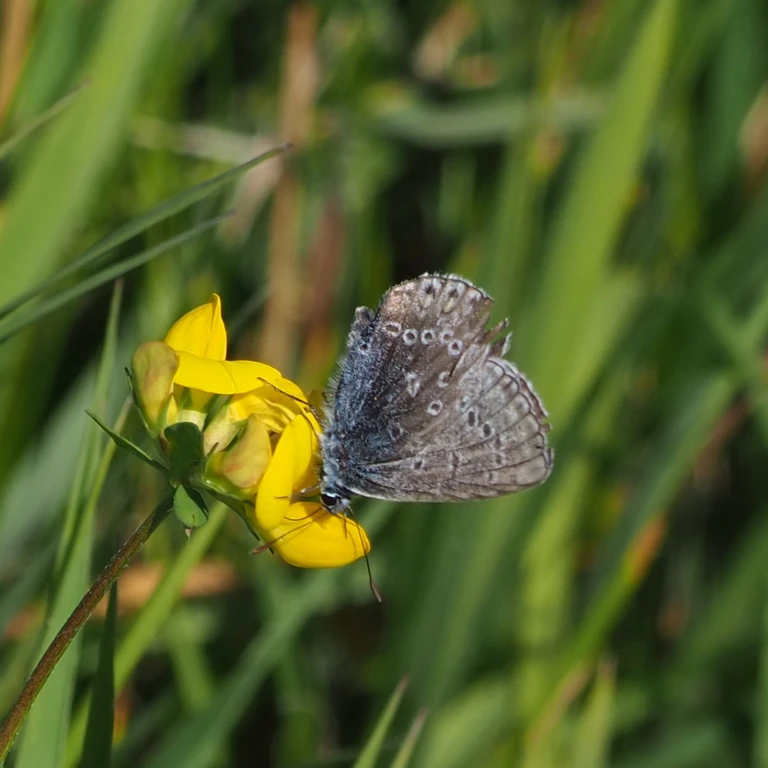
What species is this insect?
Polyommatus icarus
